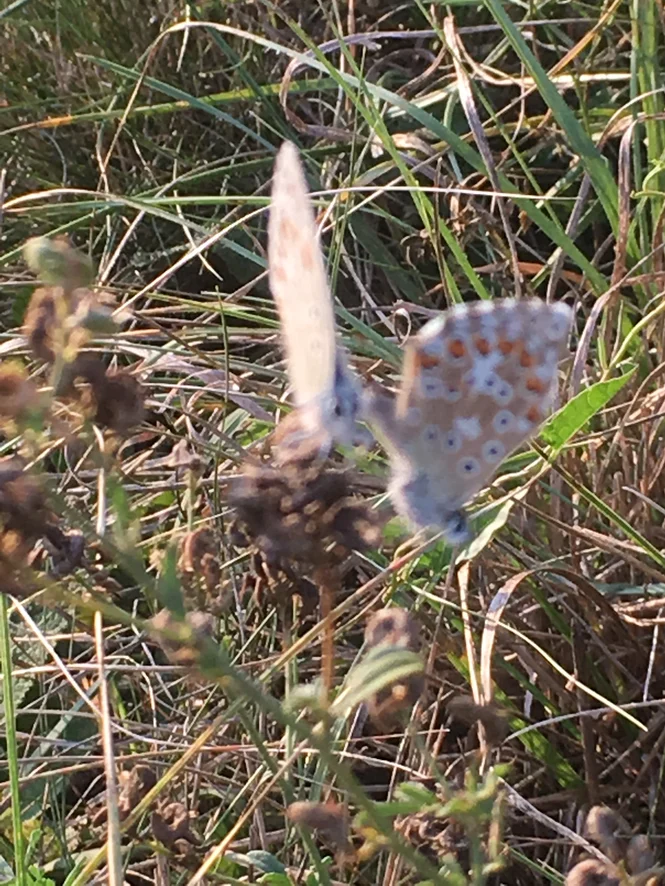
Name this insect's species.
Lysandra bellargus
